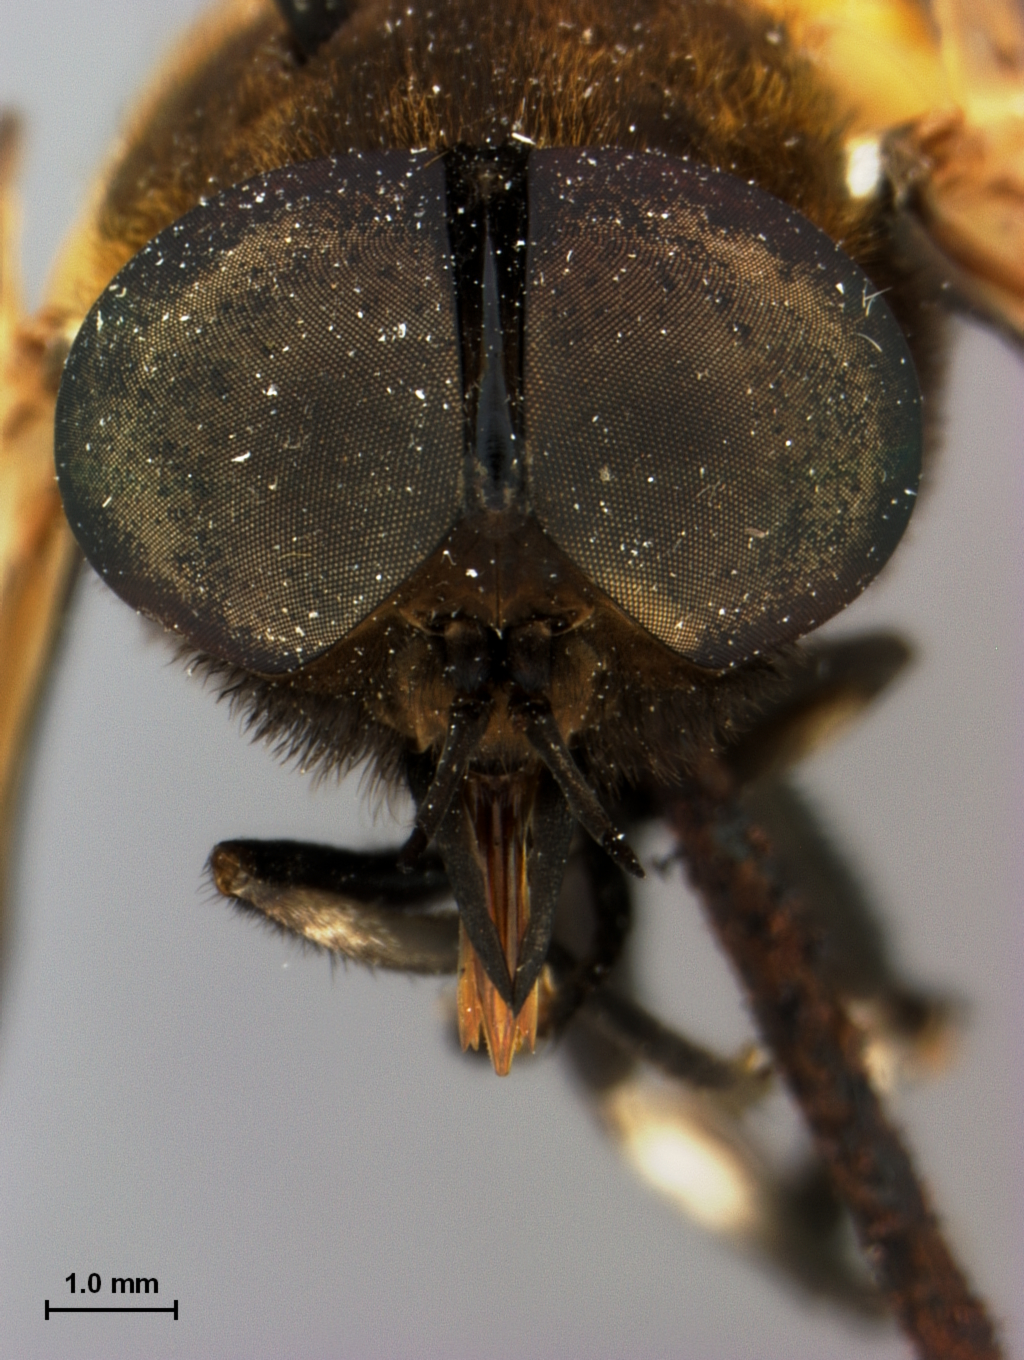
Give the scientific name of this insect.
Tabanus abbasalis
